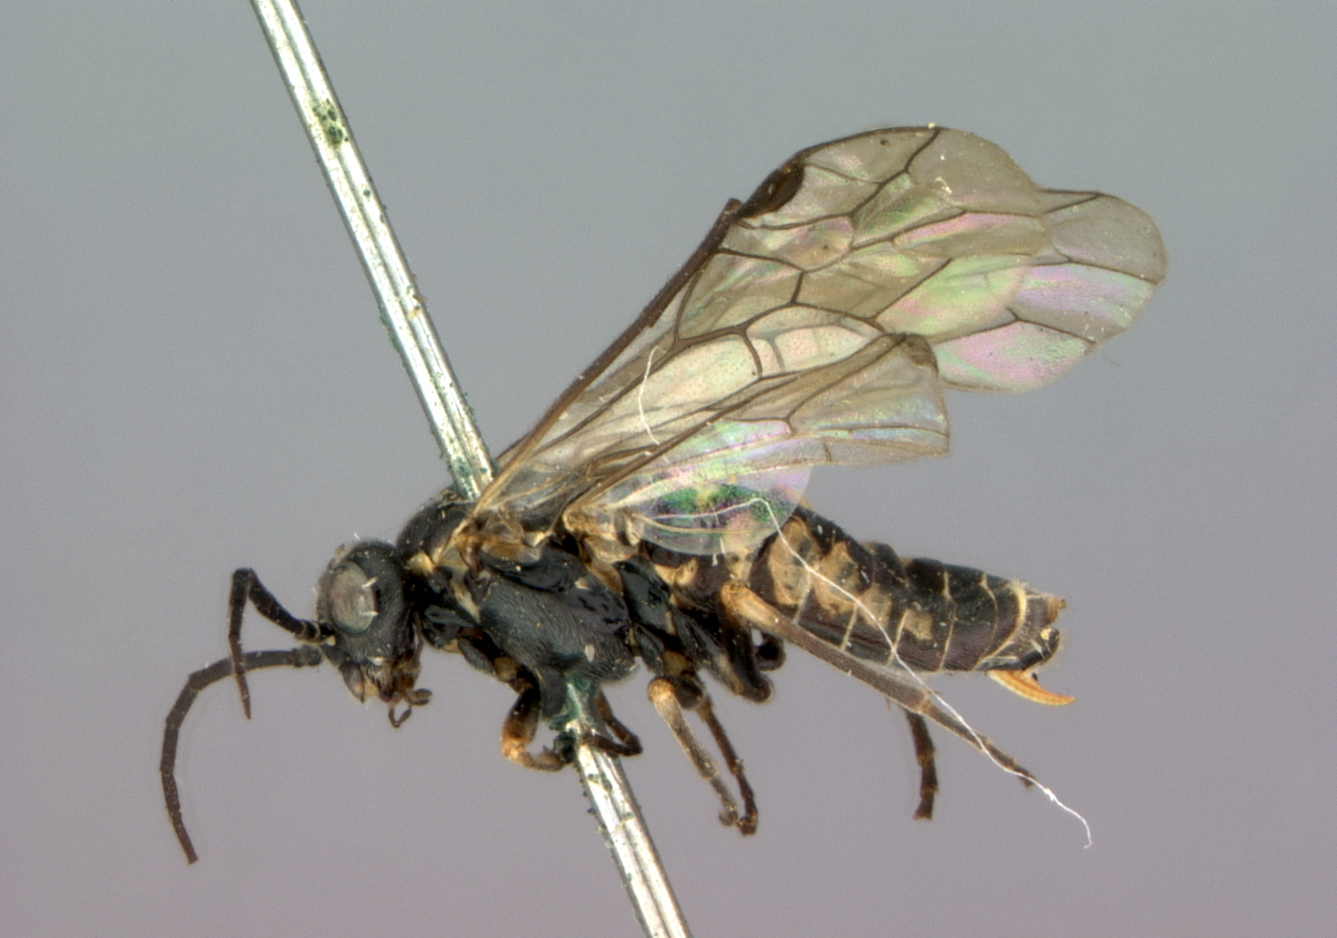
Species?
Empria affinis
